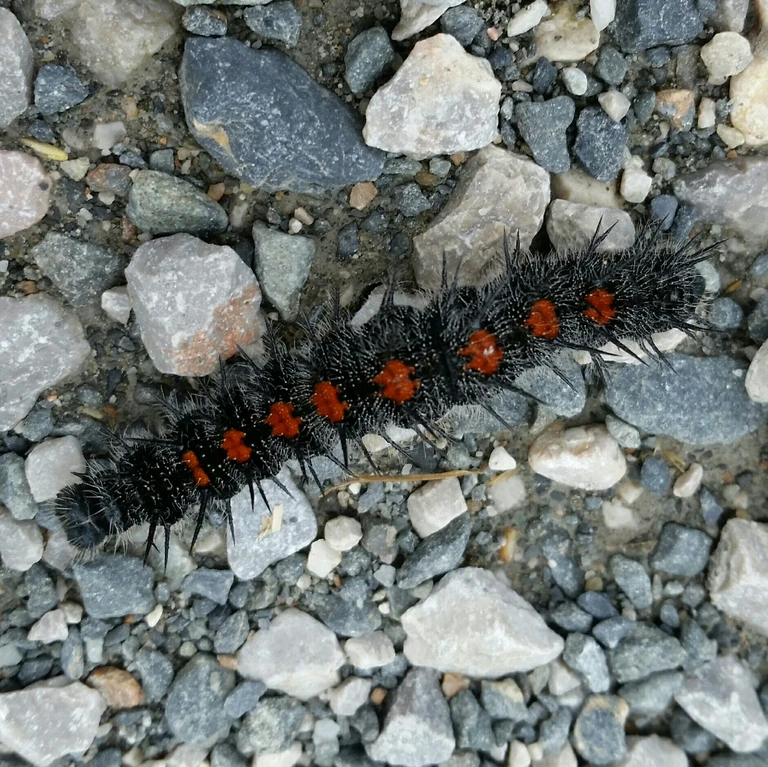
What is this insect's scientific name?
Nymphalis antiopa
